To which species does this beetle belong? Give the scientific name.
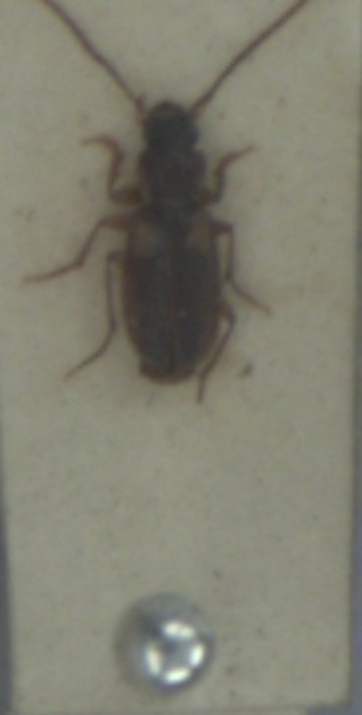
Badister sodalis
